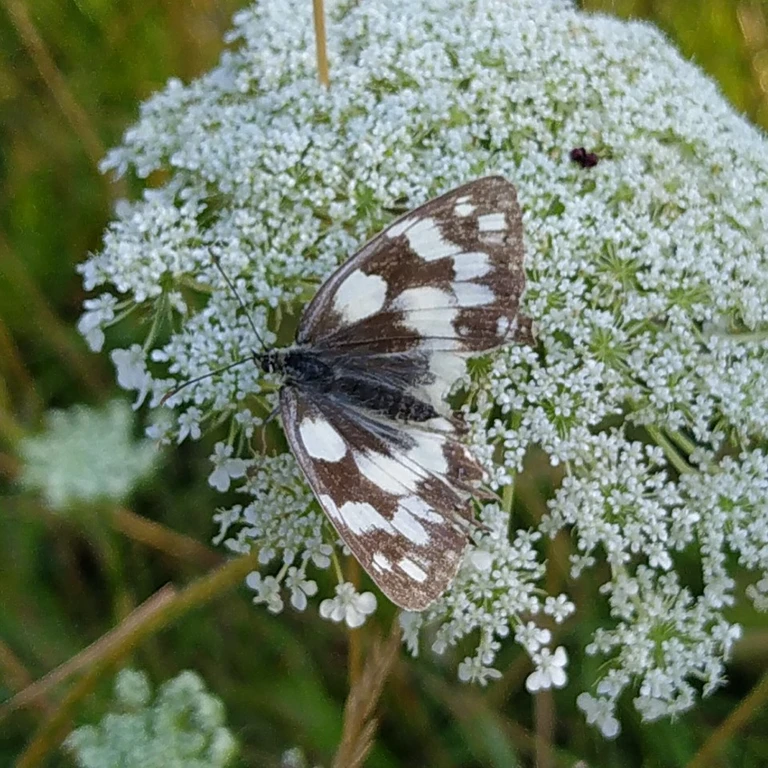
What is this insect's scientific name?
Melanargia galathea
